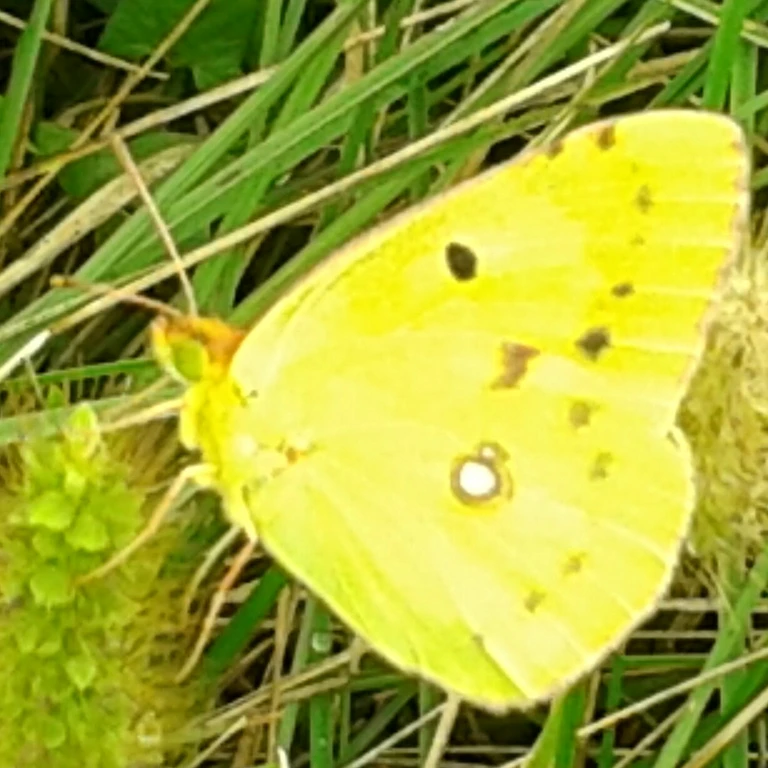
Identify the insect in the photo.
Colias croceus
